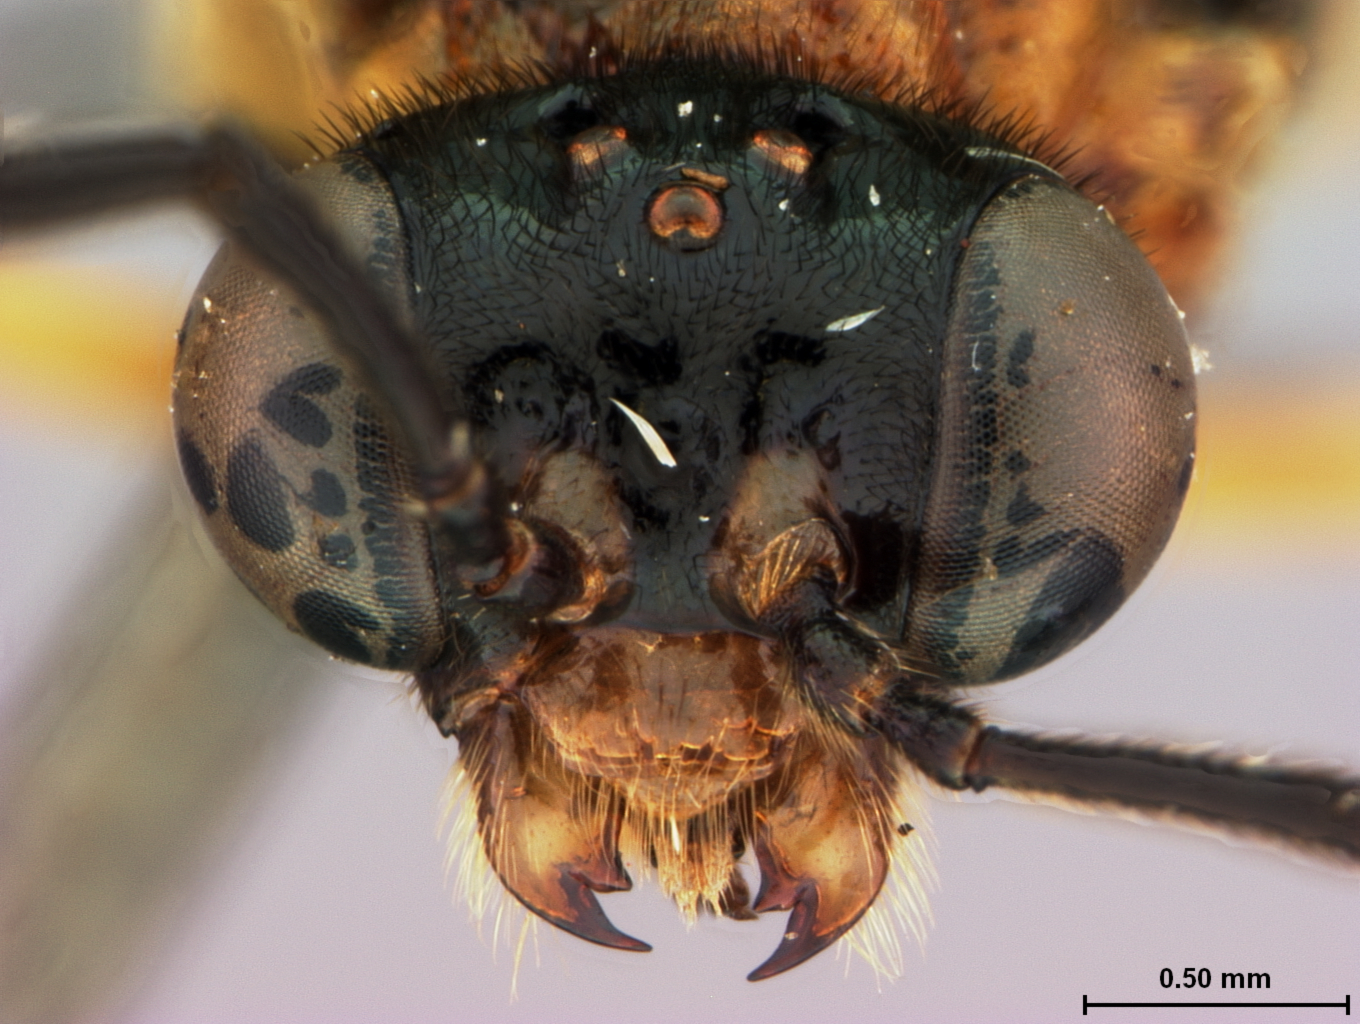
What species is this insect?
Waldheimia melanocephala
